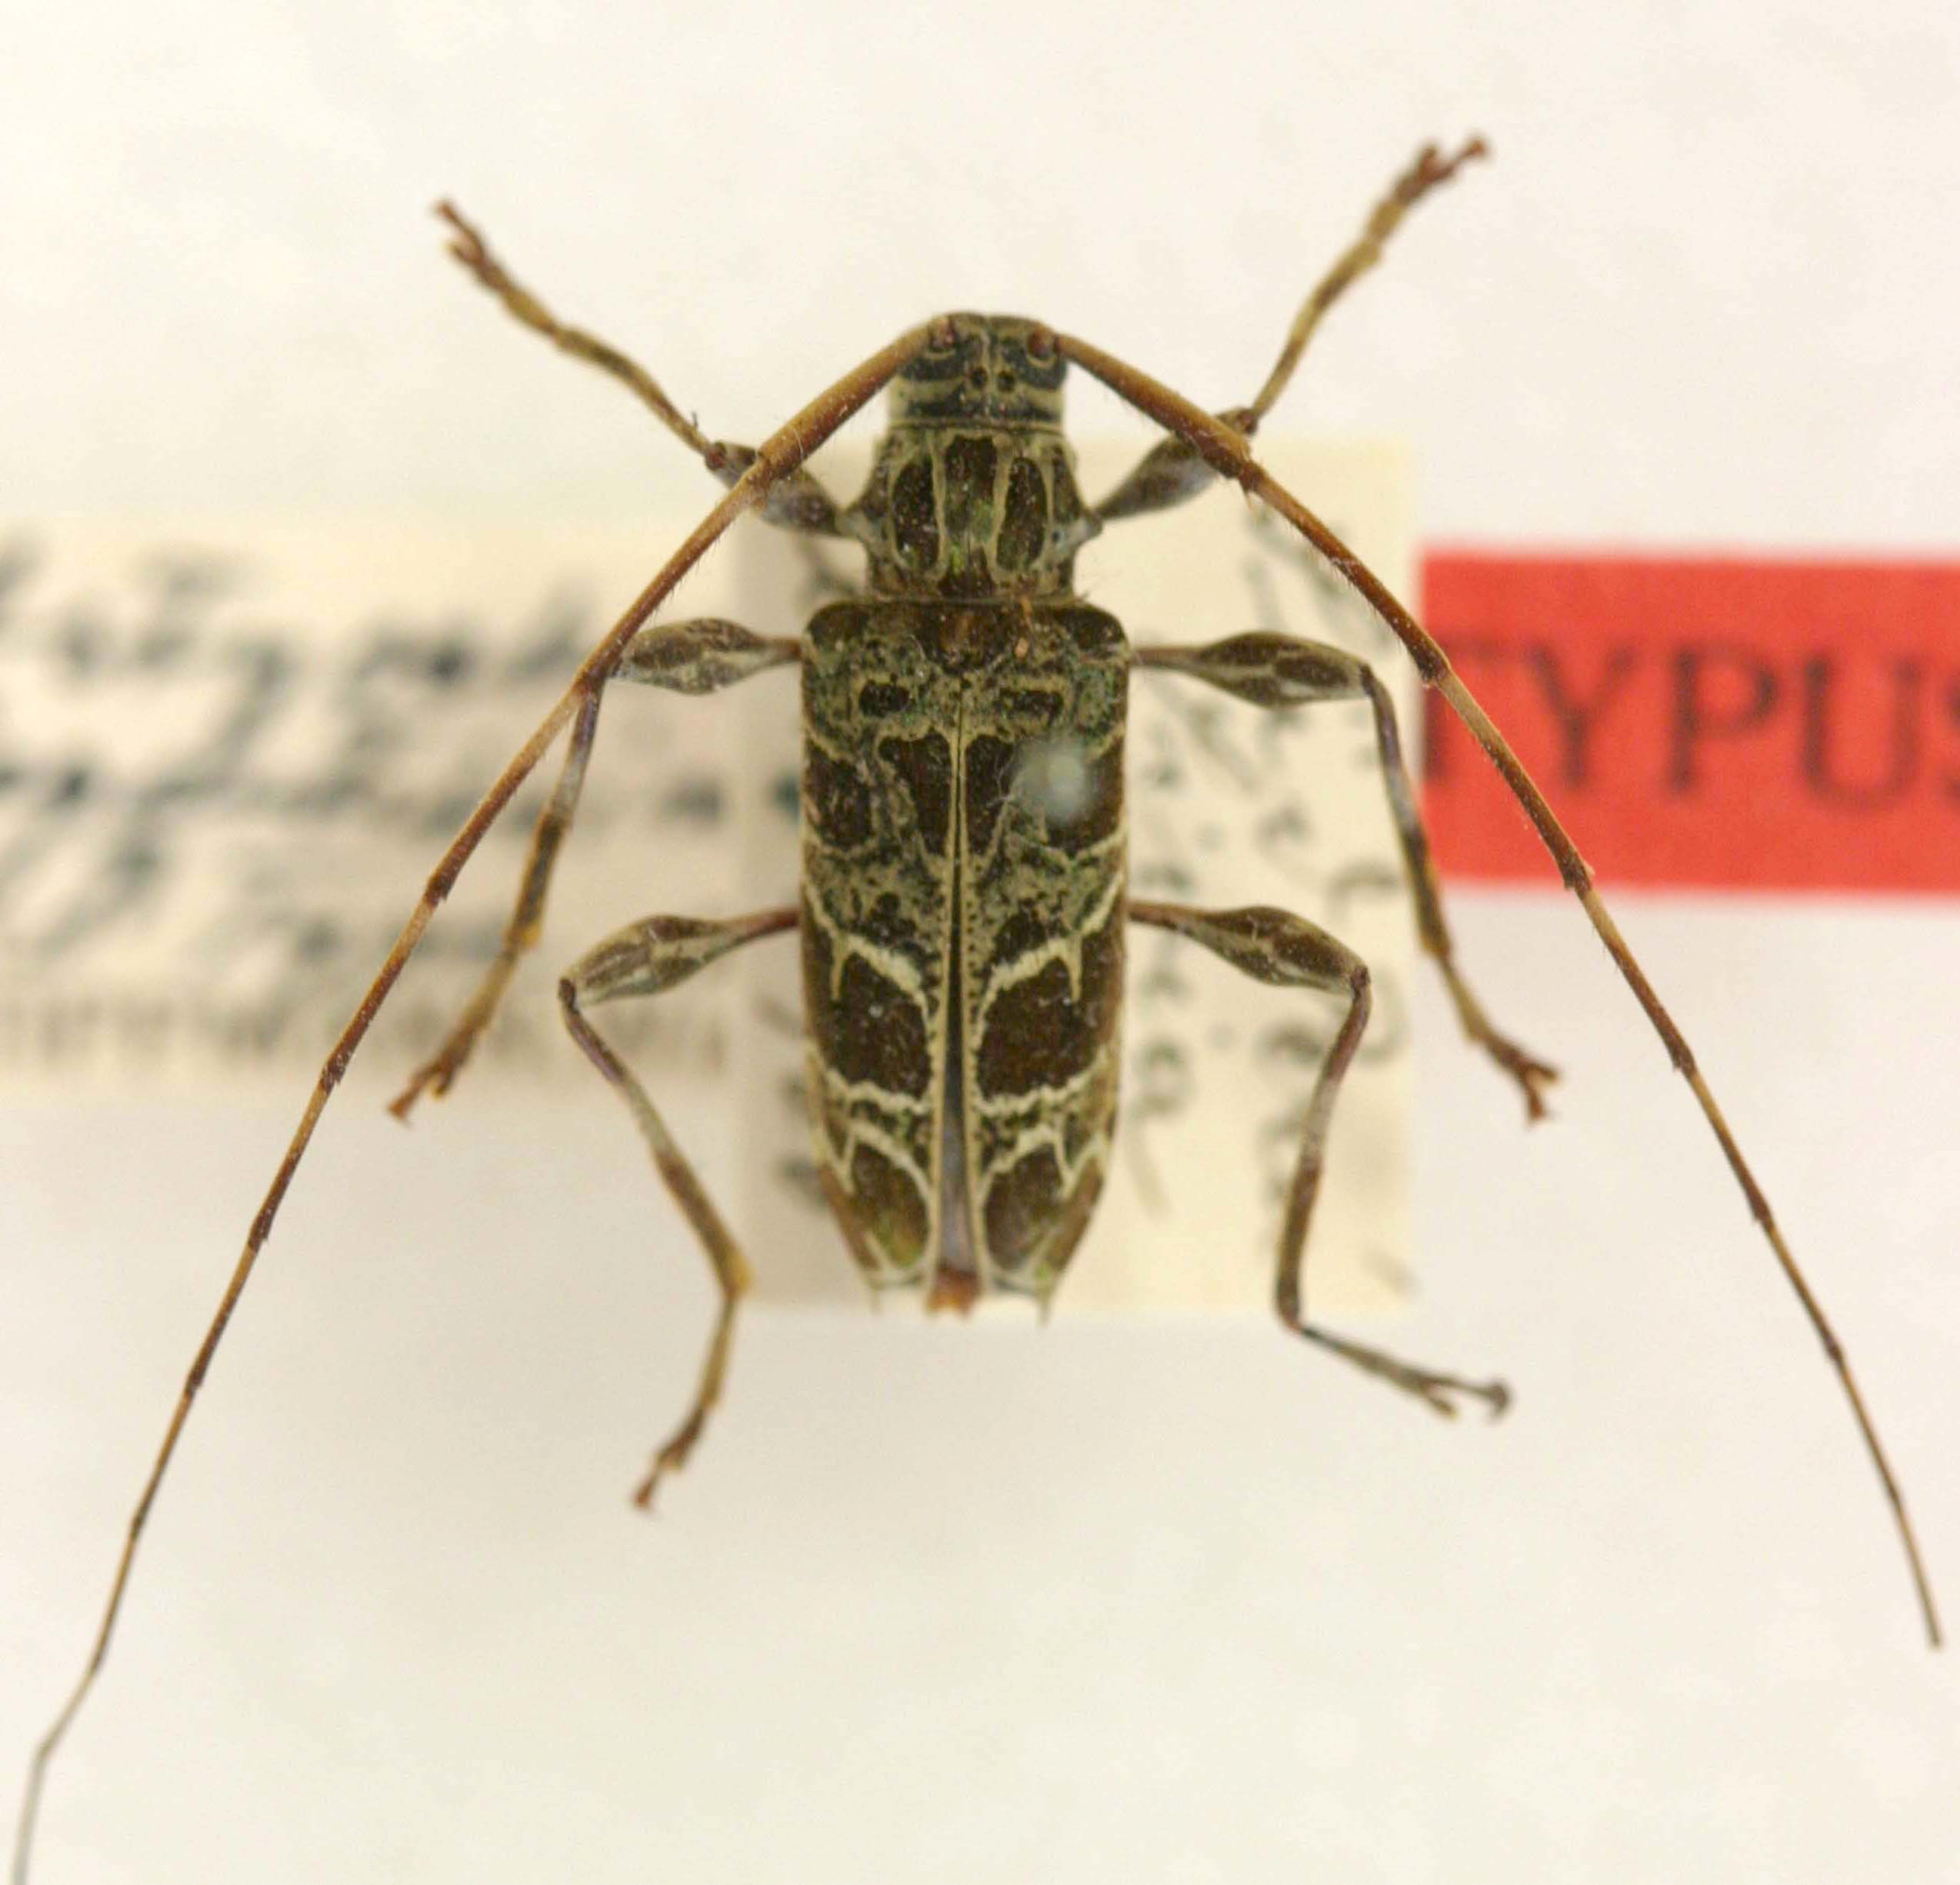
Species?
Granastyochus elegantissimus (also Astyochus elegantissimus)
